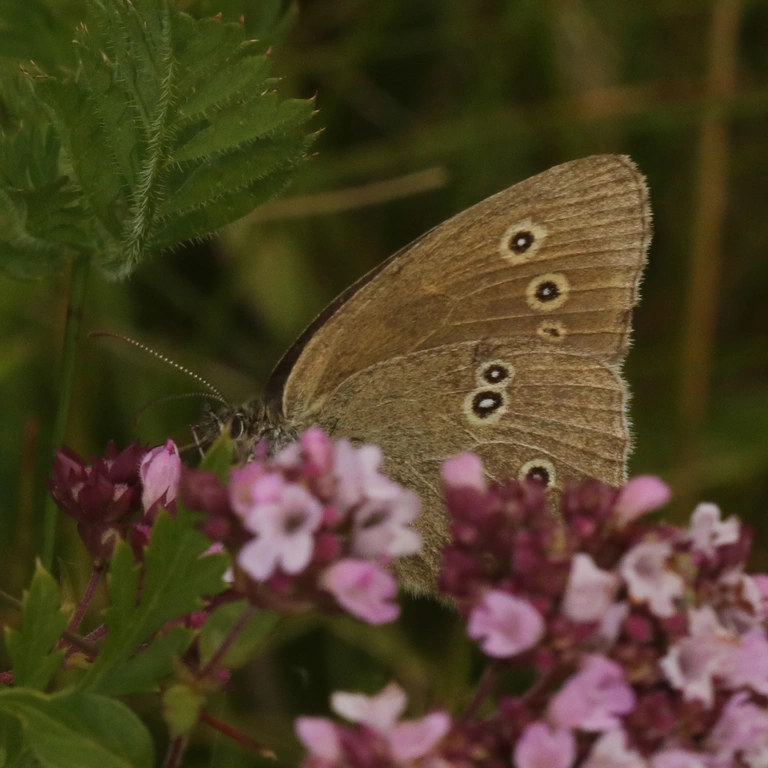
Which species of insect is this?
Aphantopus hyperantus
